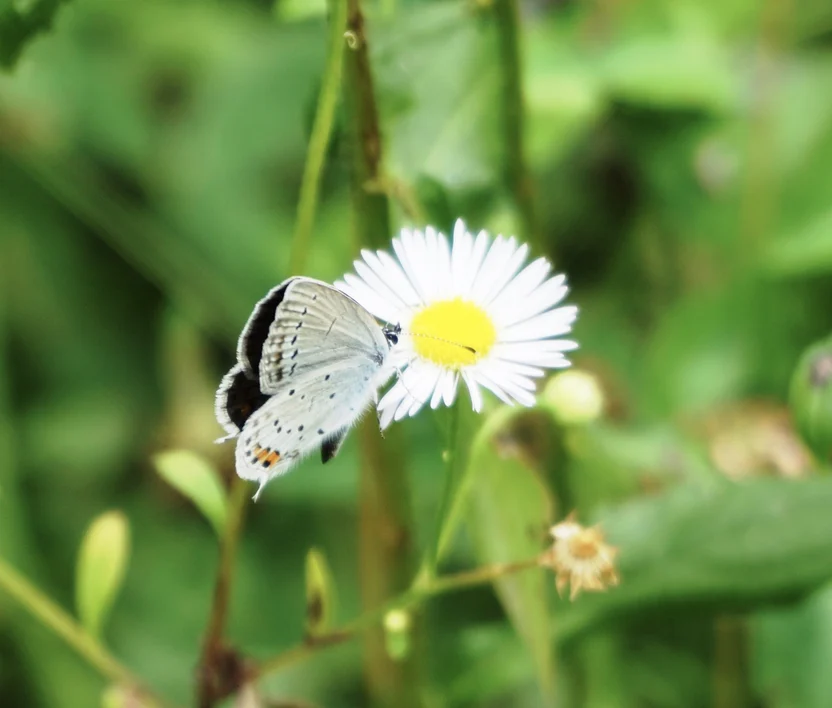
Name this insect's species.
Cupido argiades (also Elkalyce argiades)
